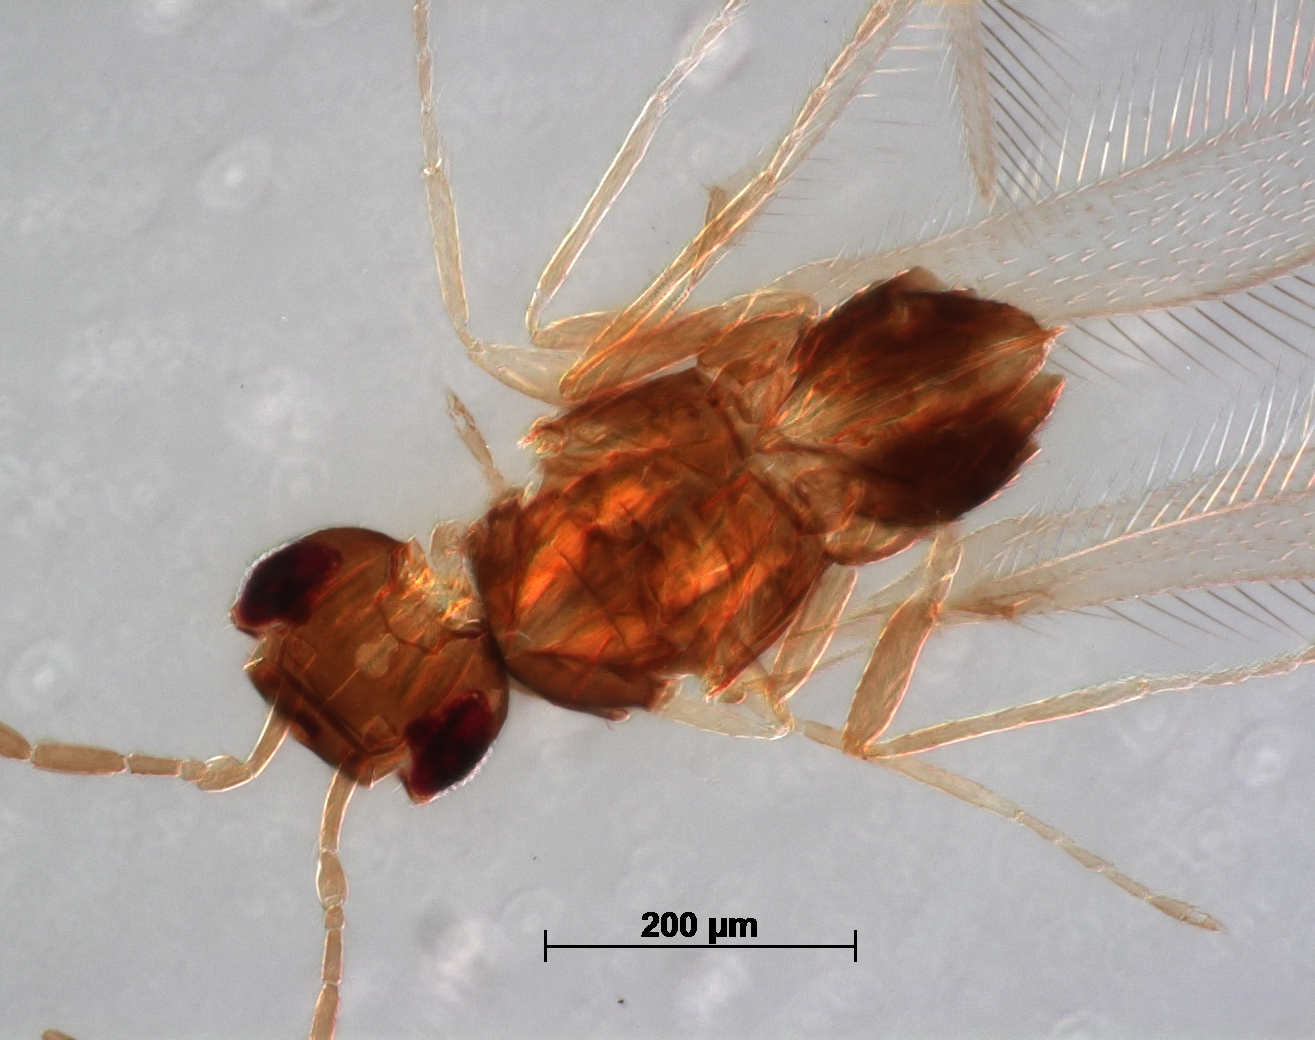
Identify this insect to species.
Anaphes behmani
